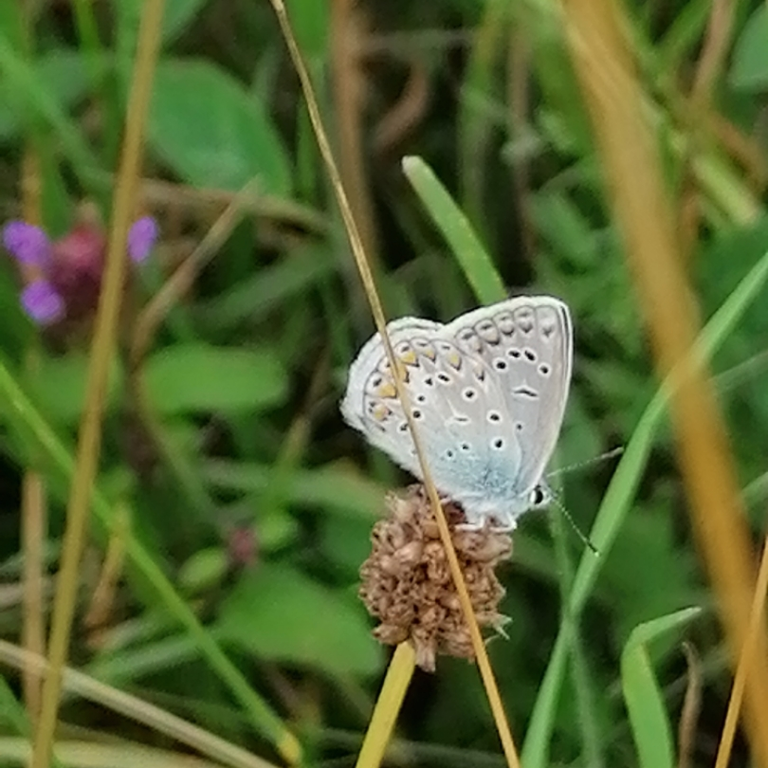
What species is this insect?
Polyommatus icarus
